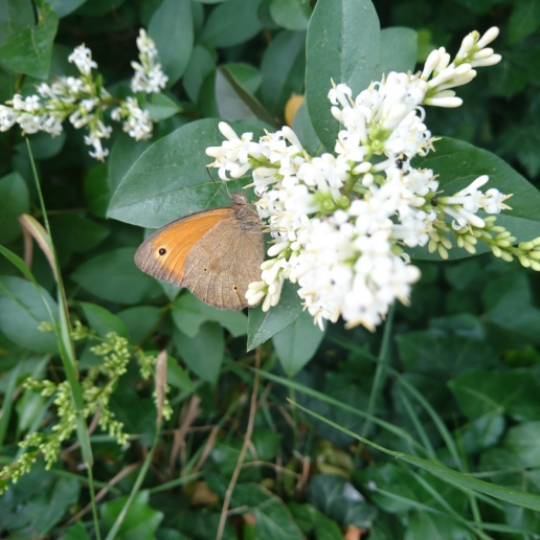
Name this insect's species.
Maniola jurtina
